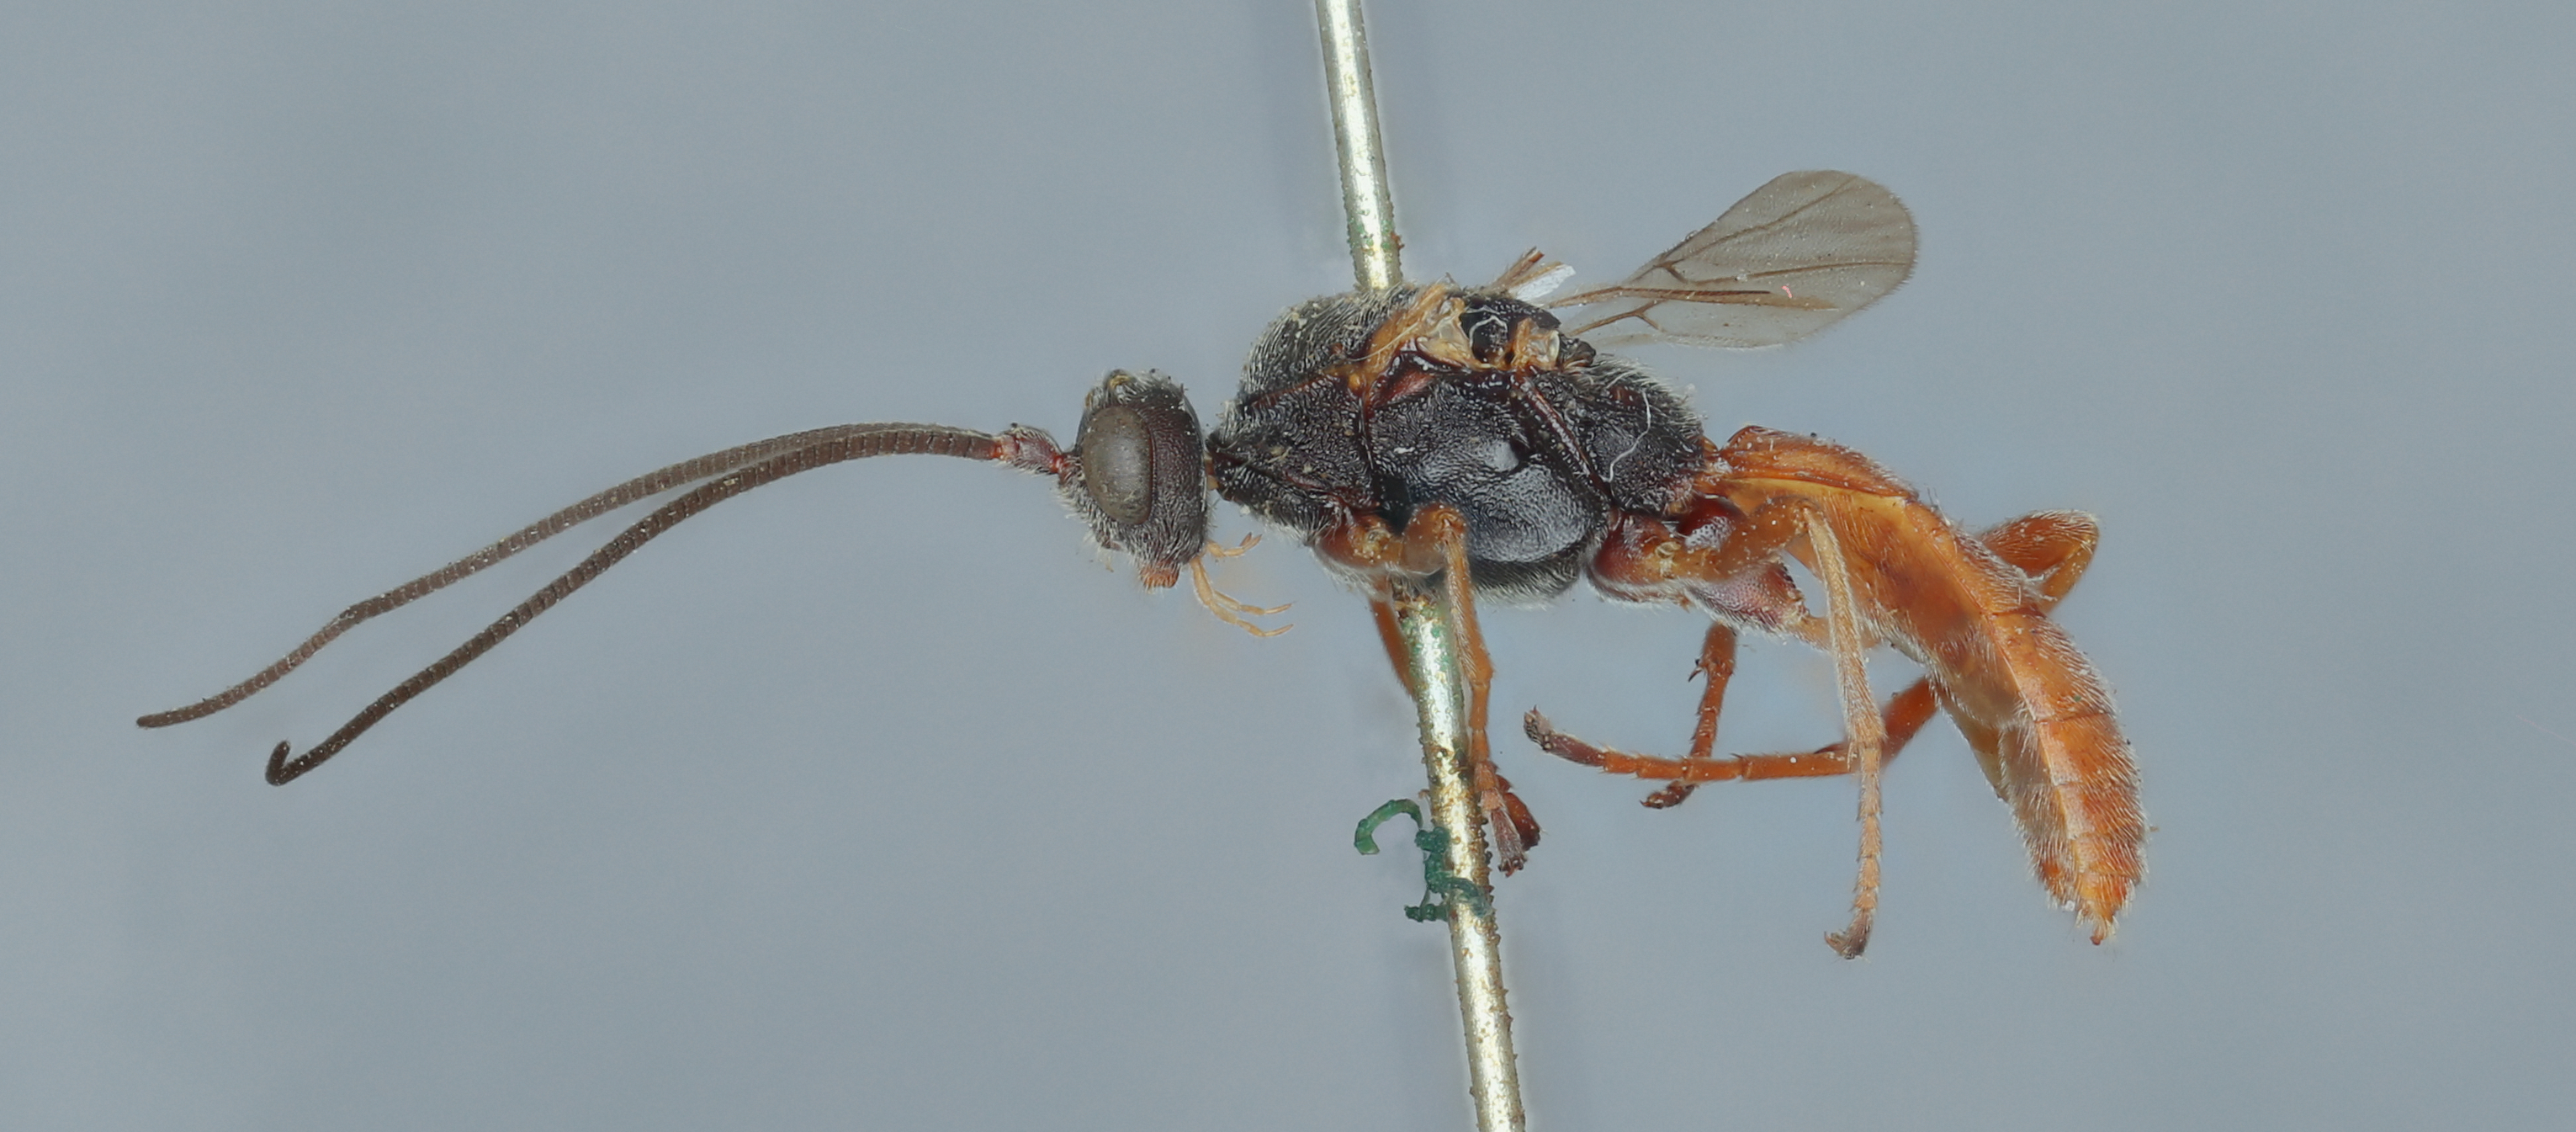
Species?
Rhogas pubescens
